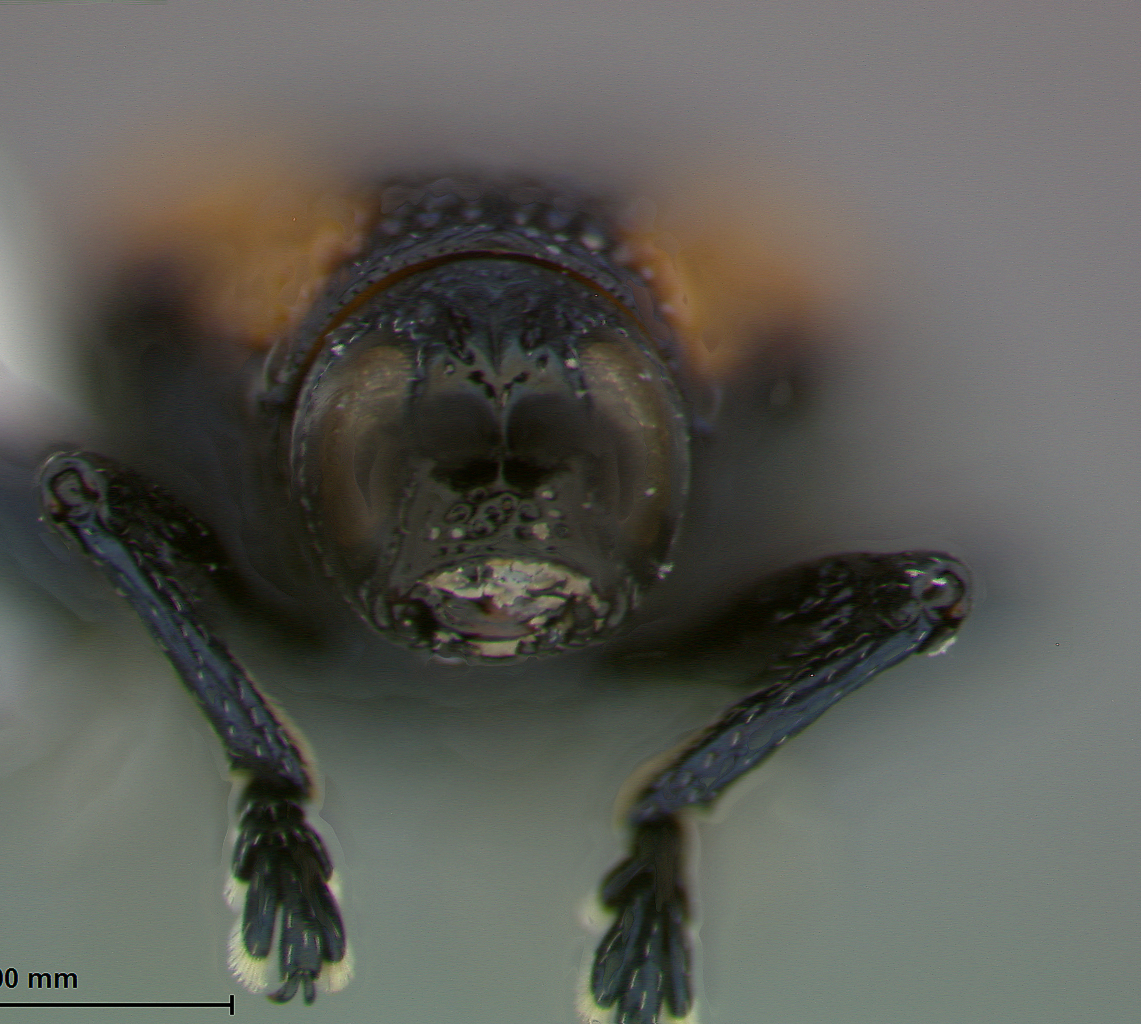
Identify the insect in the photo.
Microrhopala rileyi
